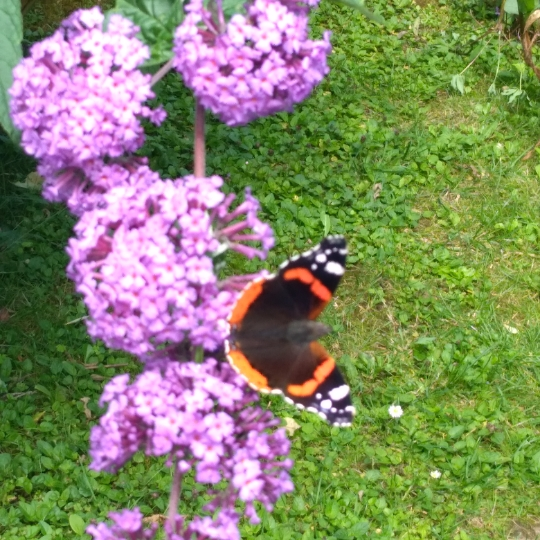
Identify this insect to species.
Vanessa atalanta
